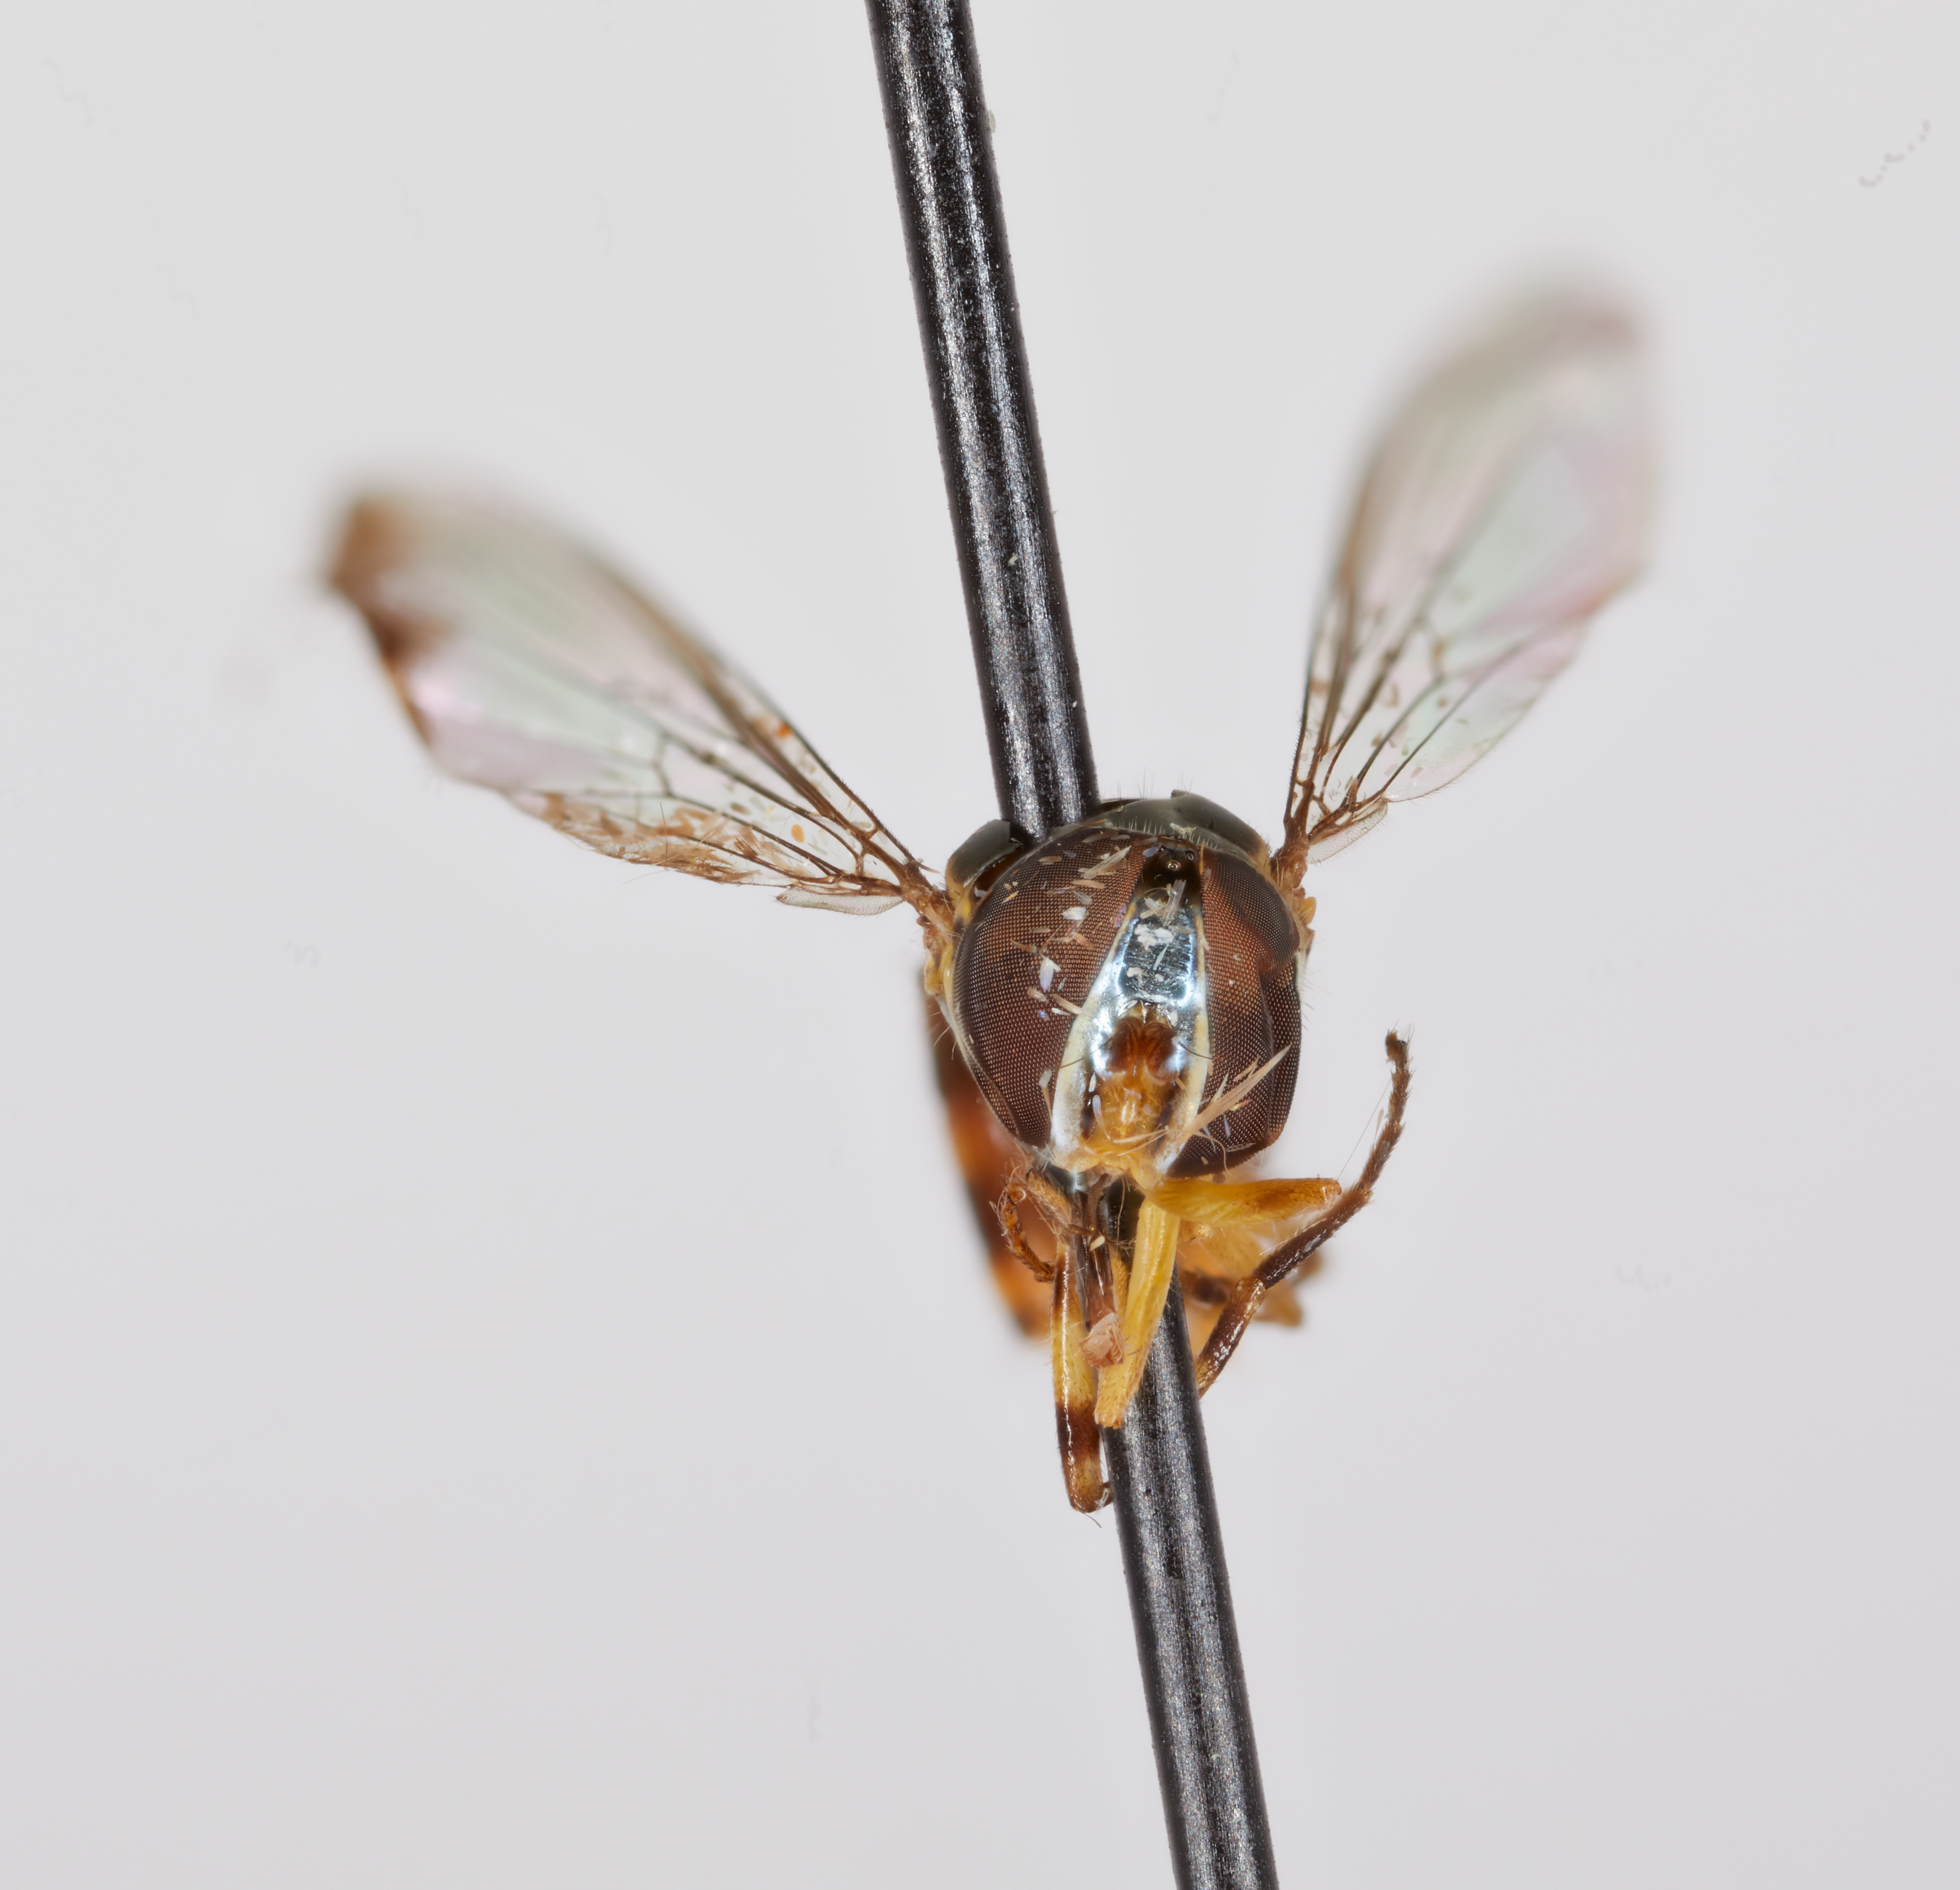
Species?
Toxomerus elinorae
